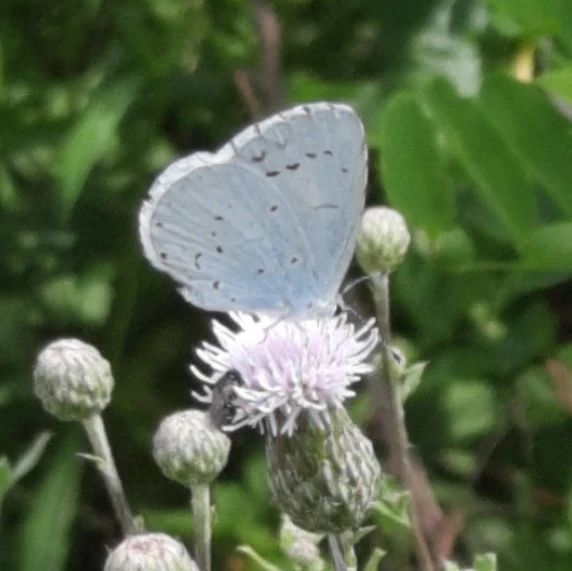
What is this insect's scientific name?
Celastrina argiolus
